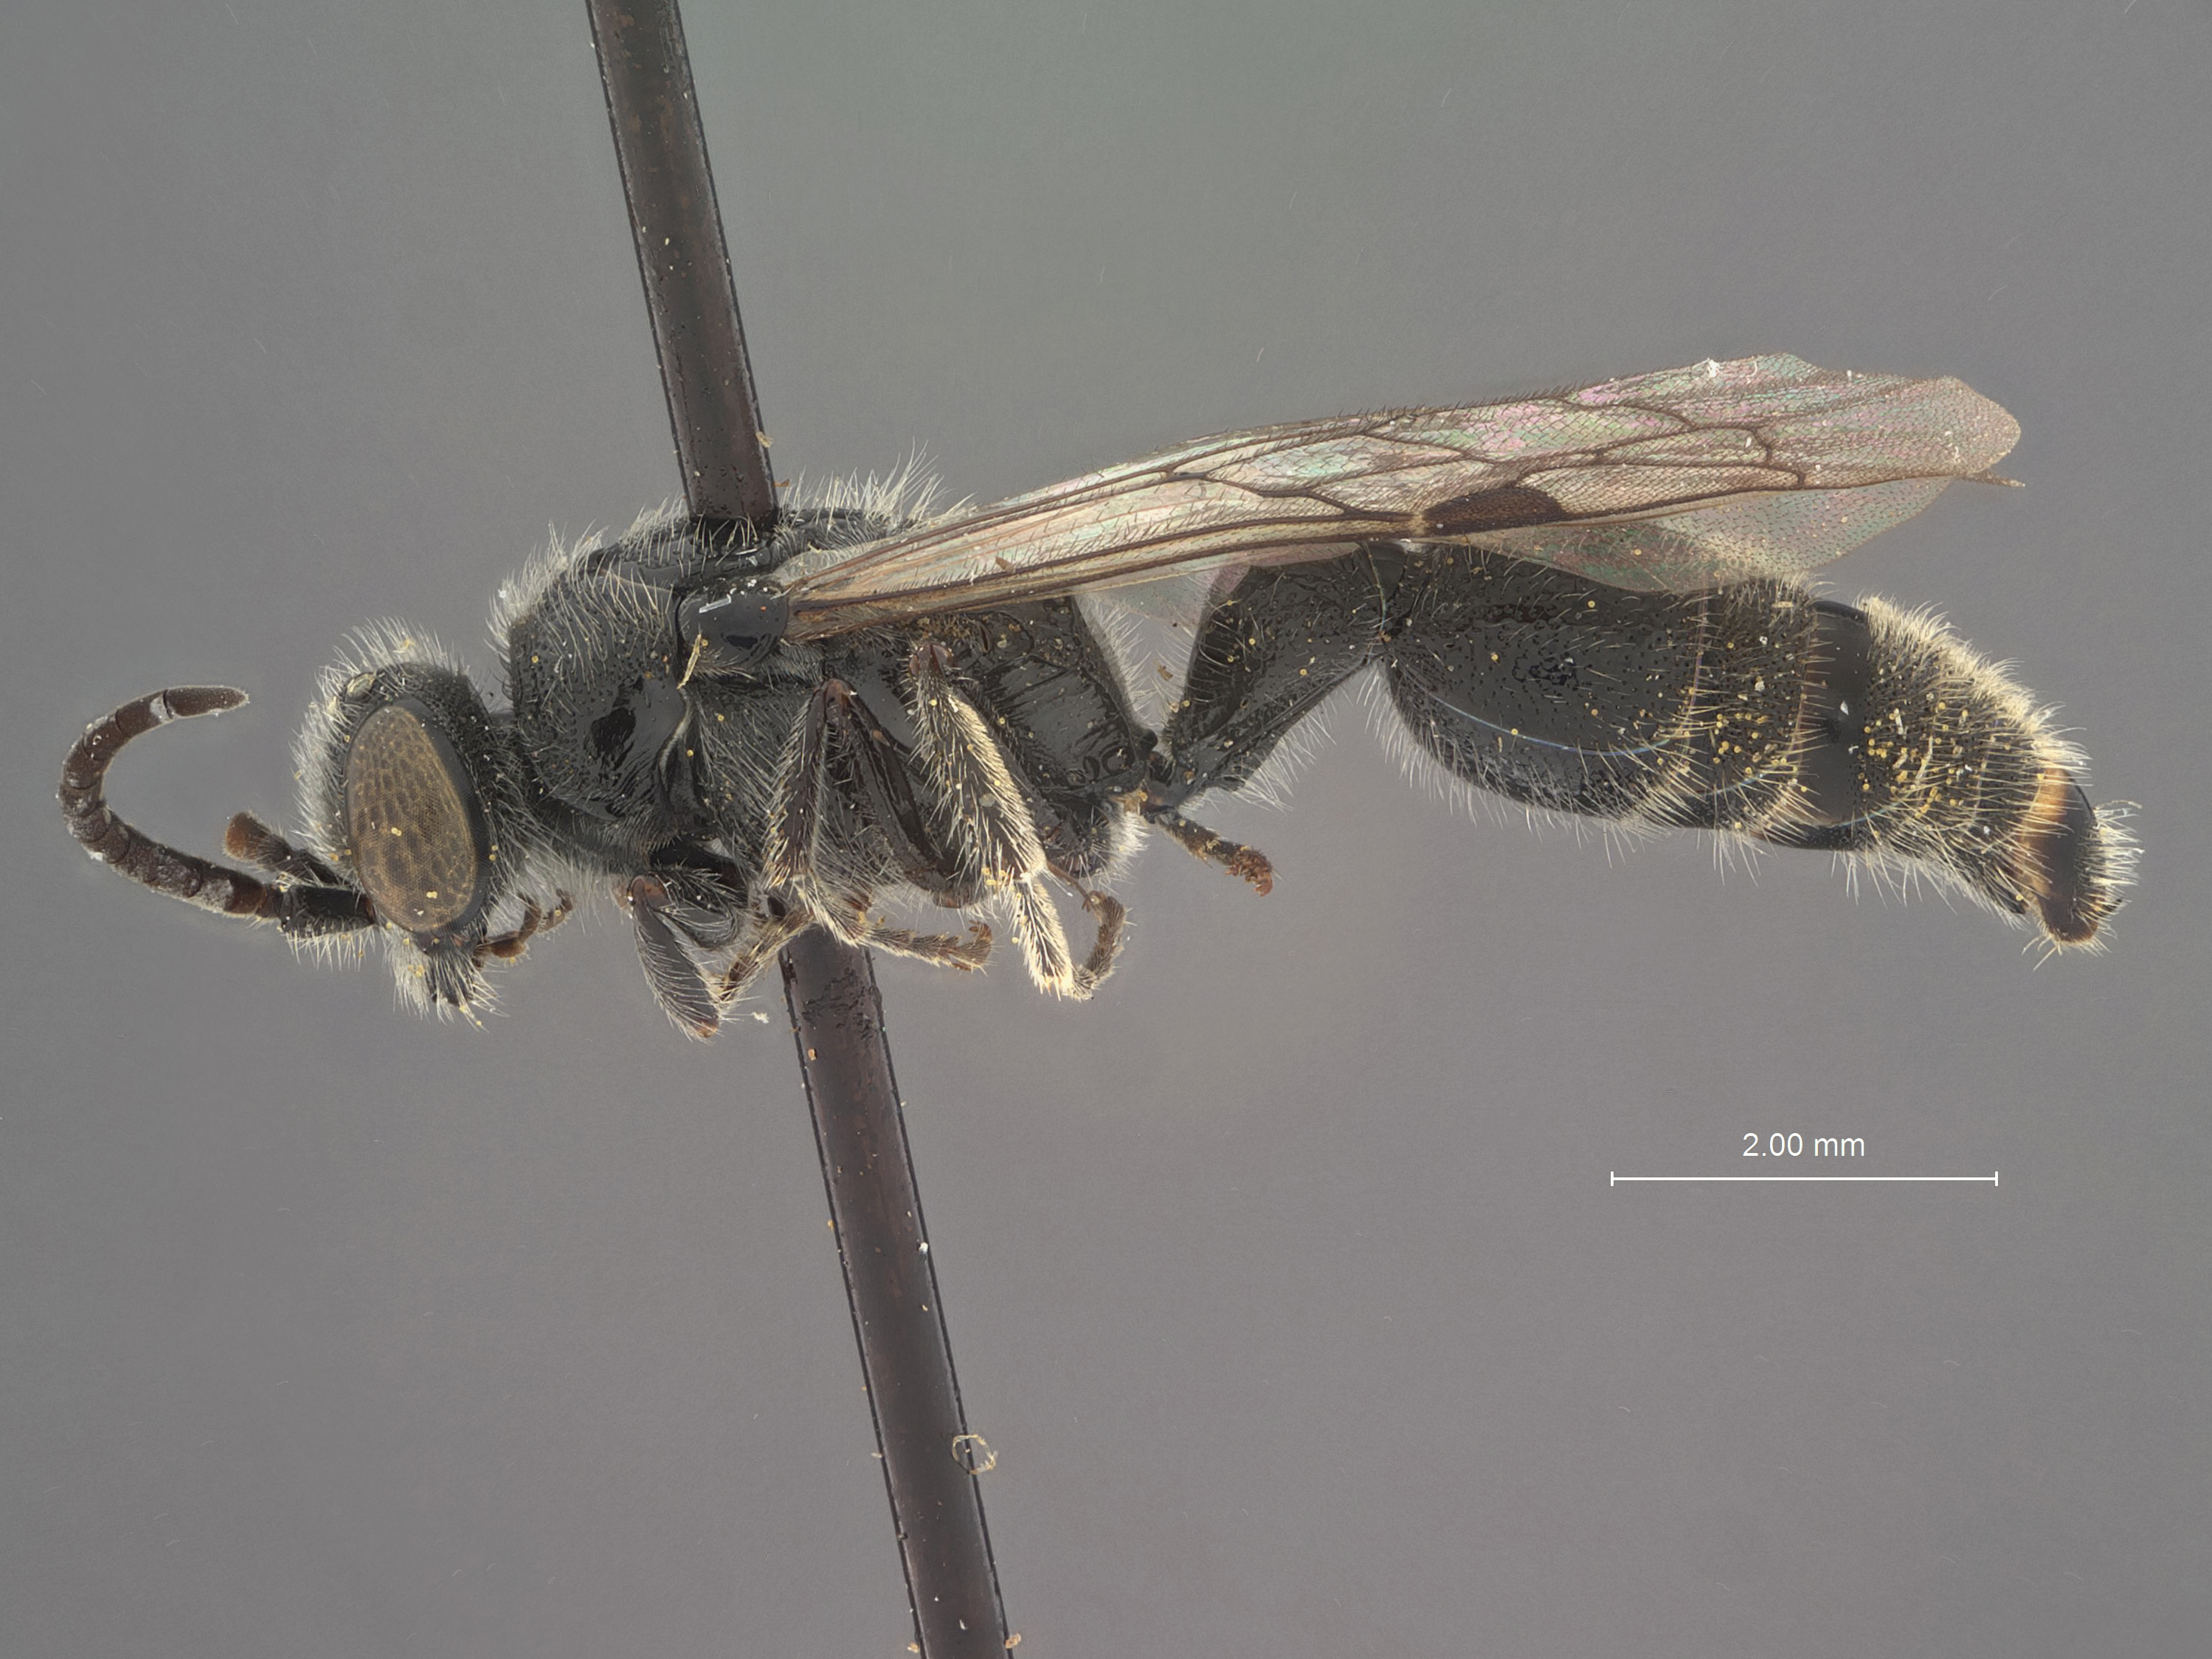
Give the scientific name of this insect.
Tiphia sculleni
